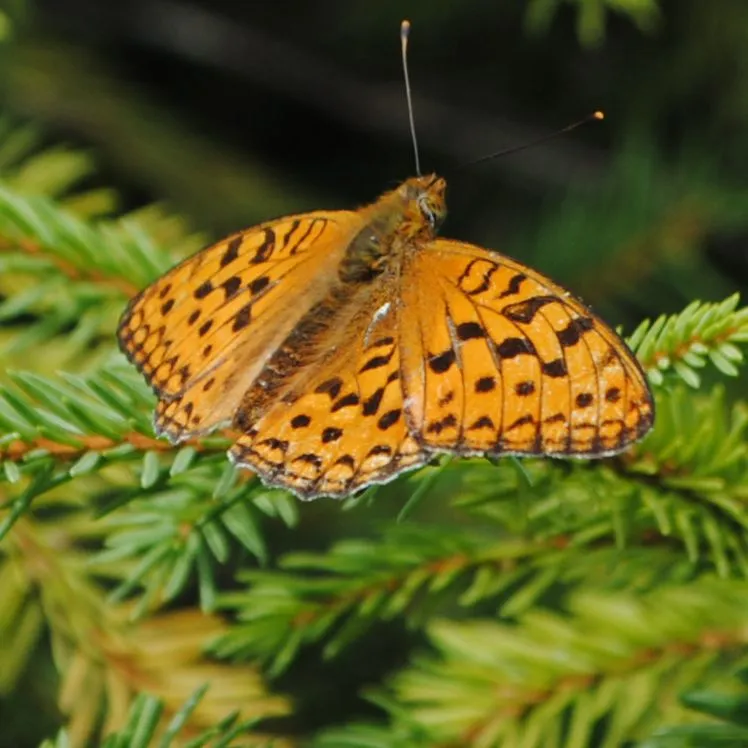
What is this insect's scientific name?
Fabriciana adippe
